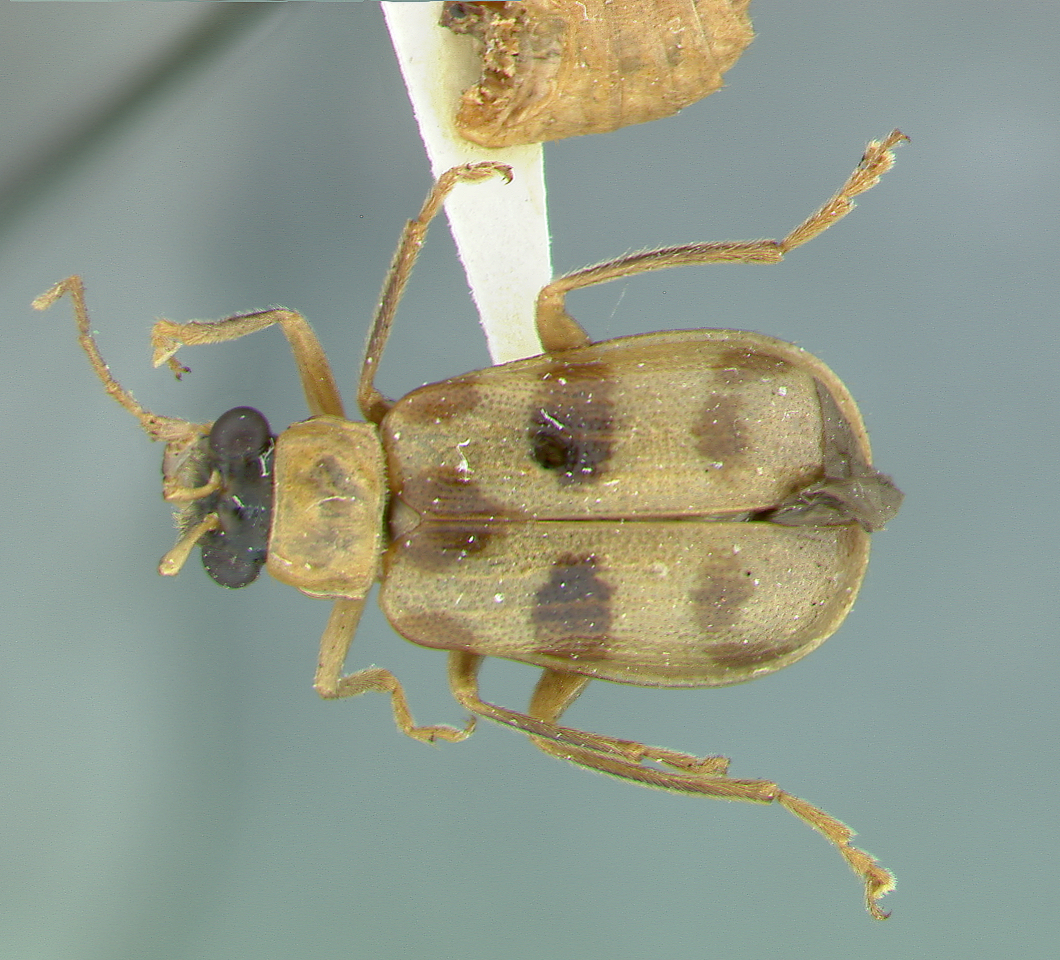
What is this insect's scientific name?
Eccoptopsis costaricensis
